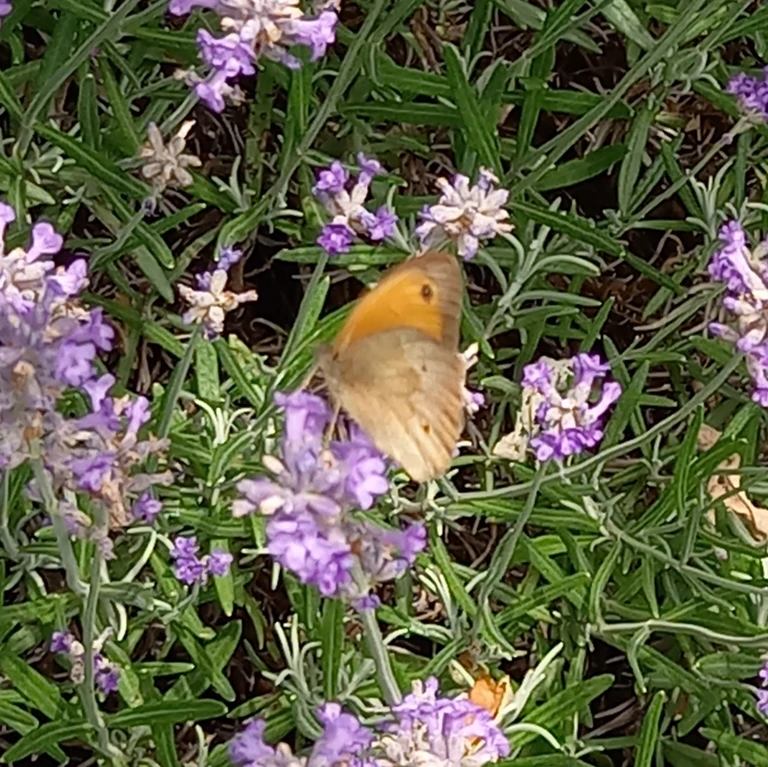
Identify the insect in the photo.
Maniola jurtina
